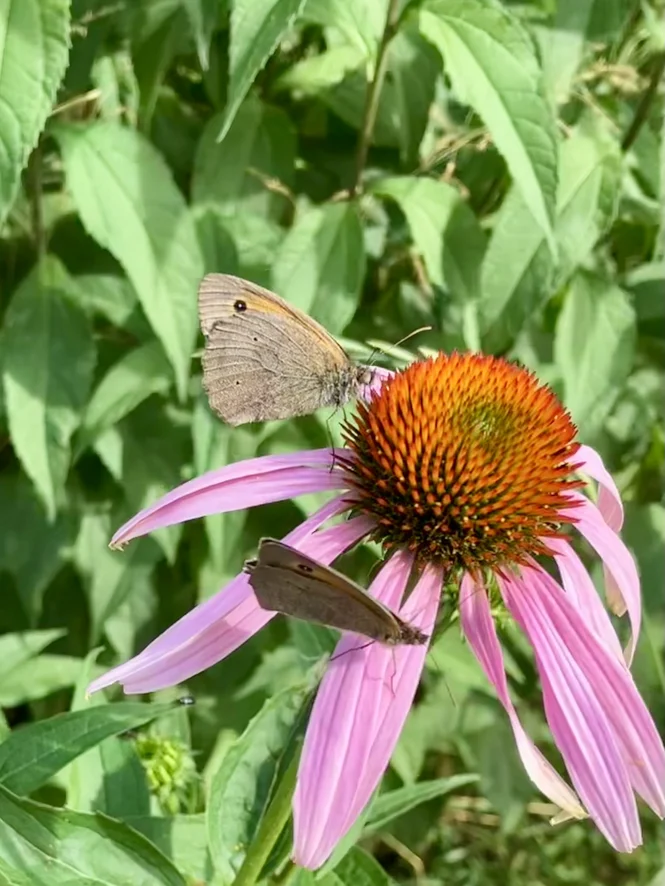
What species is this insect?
Maniola jurtina
